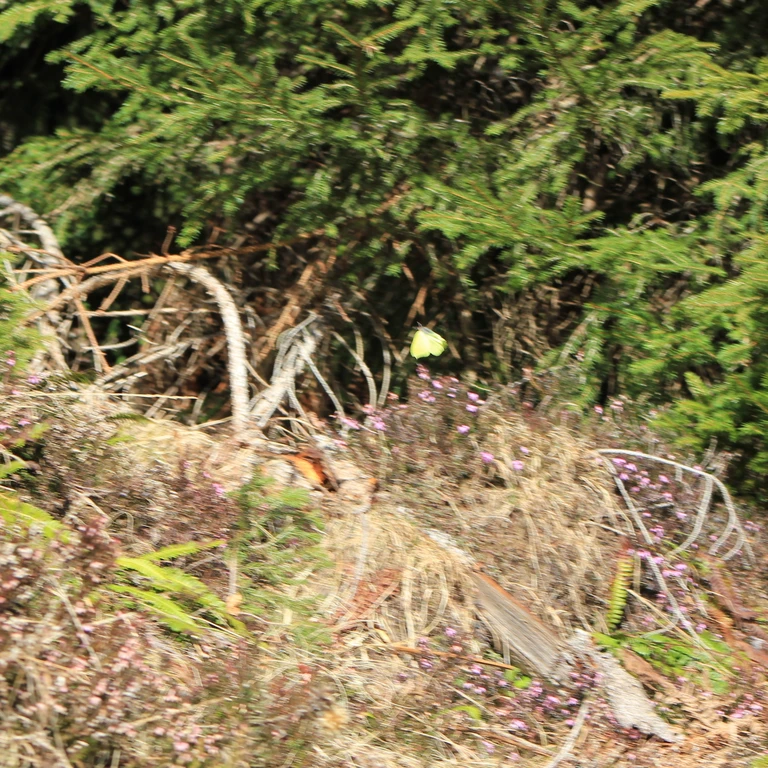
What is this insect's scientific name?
Gonepteryx rhamni
